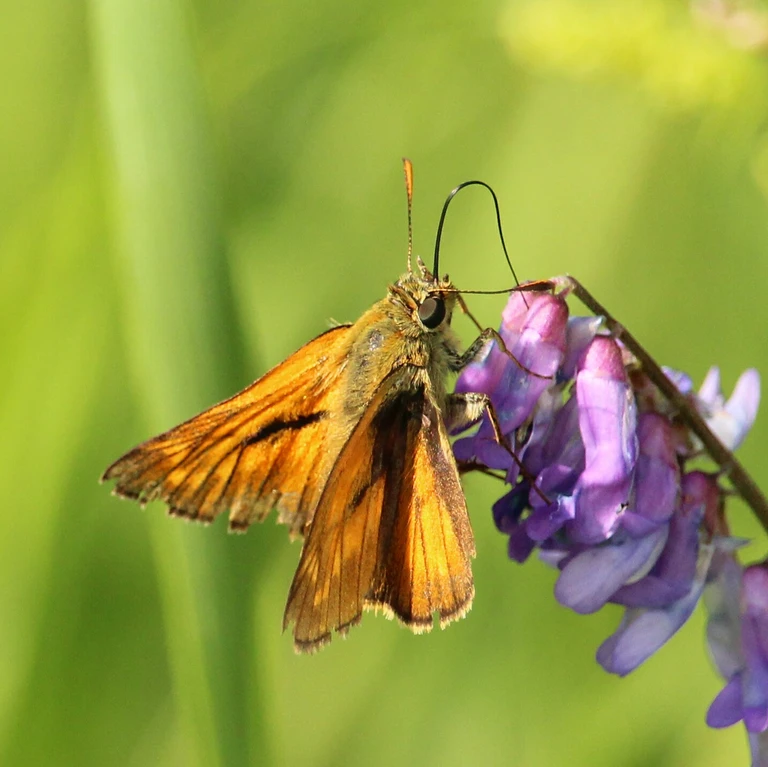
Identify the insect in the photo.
Ochlodes sylvanus (also Ochlodes venata)
